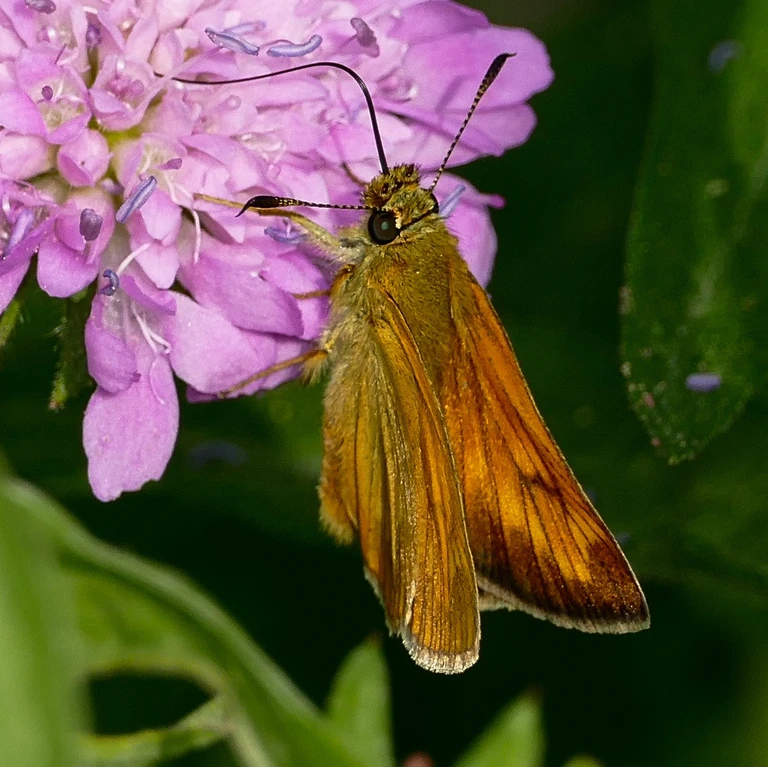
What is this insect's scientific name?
Ochlodes sylvanus (also Ochlodes venata)
